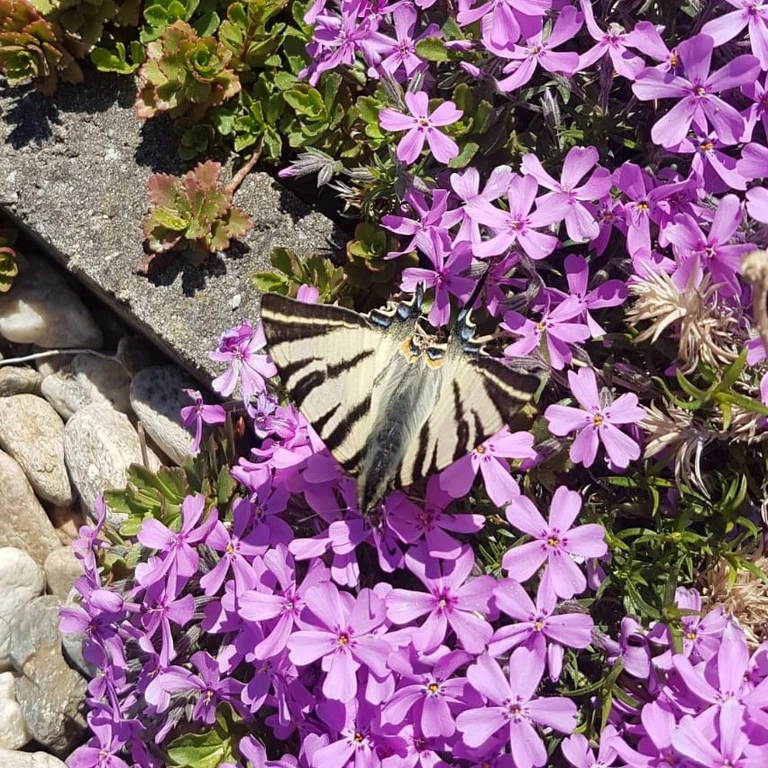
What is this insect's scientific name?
Iphiclides podalirius
